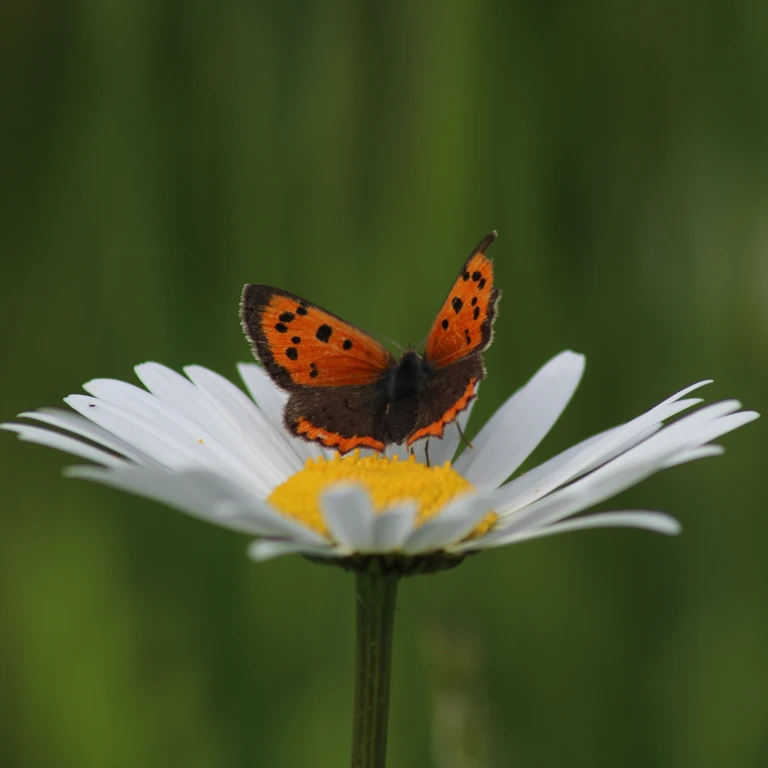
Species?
Lycaena phlaeas
